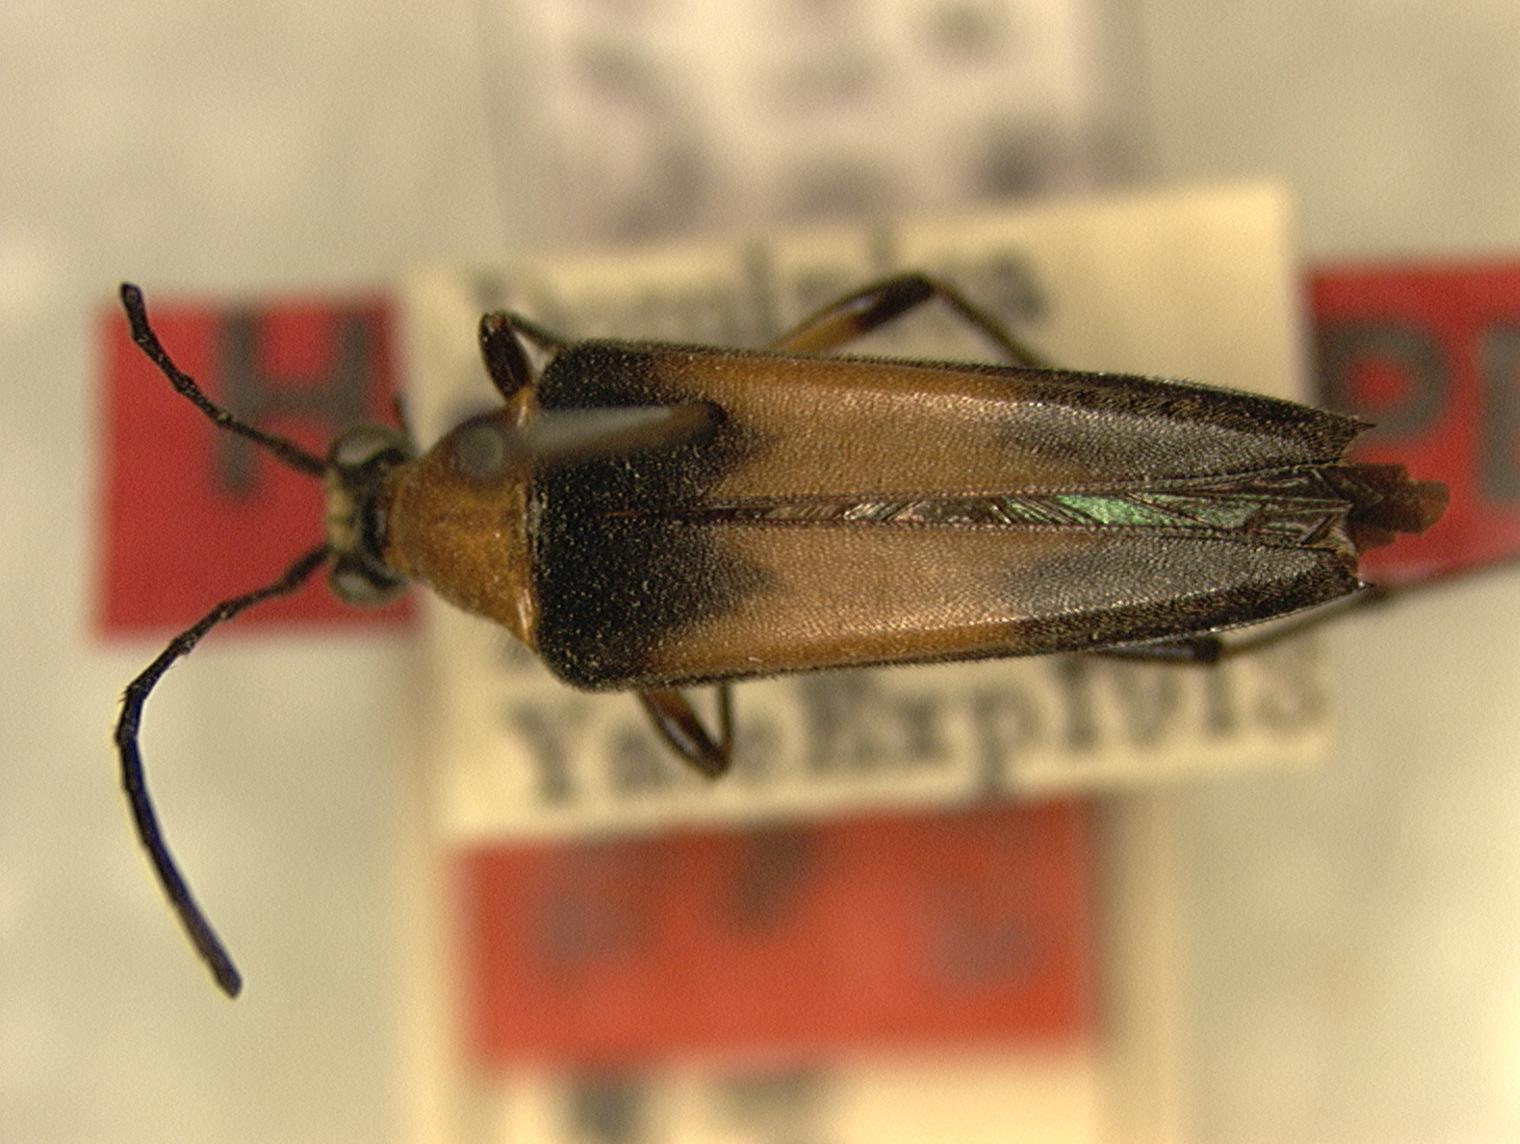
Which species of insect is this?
Ophistomis insularis (also Strangalia insularis)
